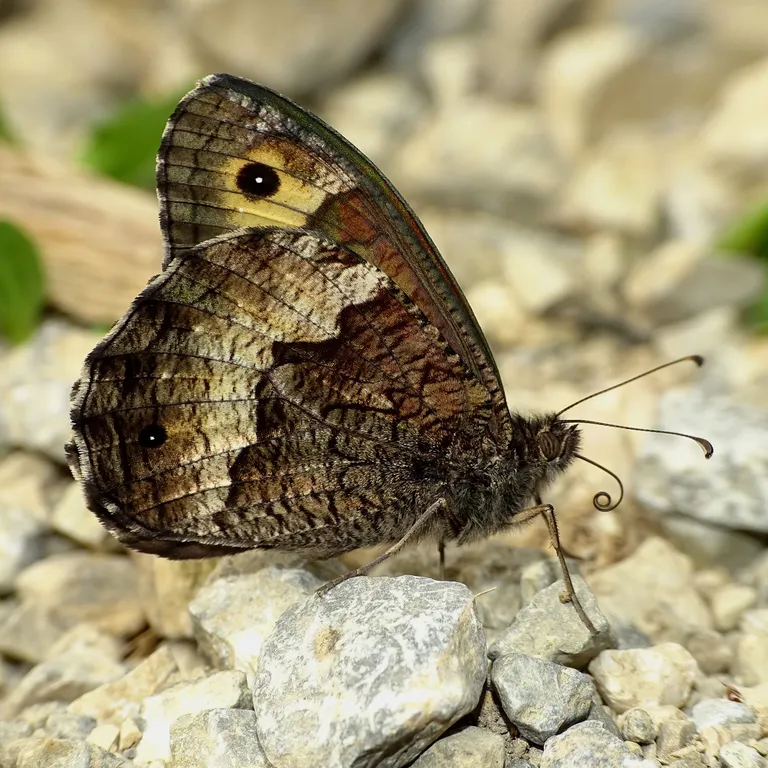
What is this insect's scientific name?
Hipparchia fagi
